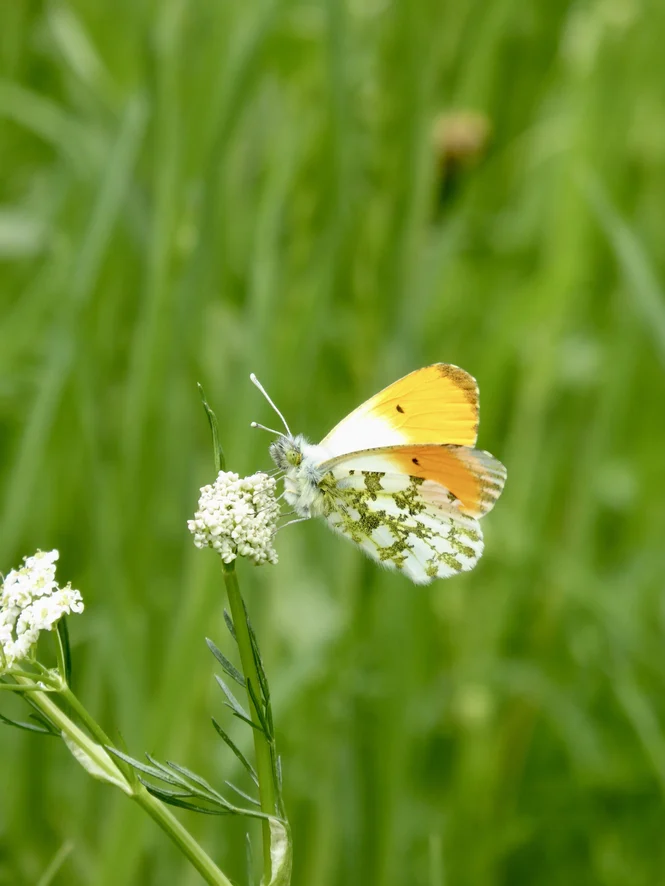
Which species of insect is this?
Anthocharis cardamines
